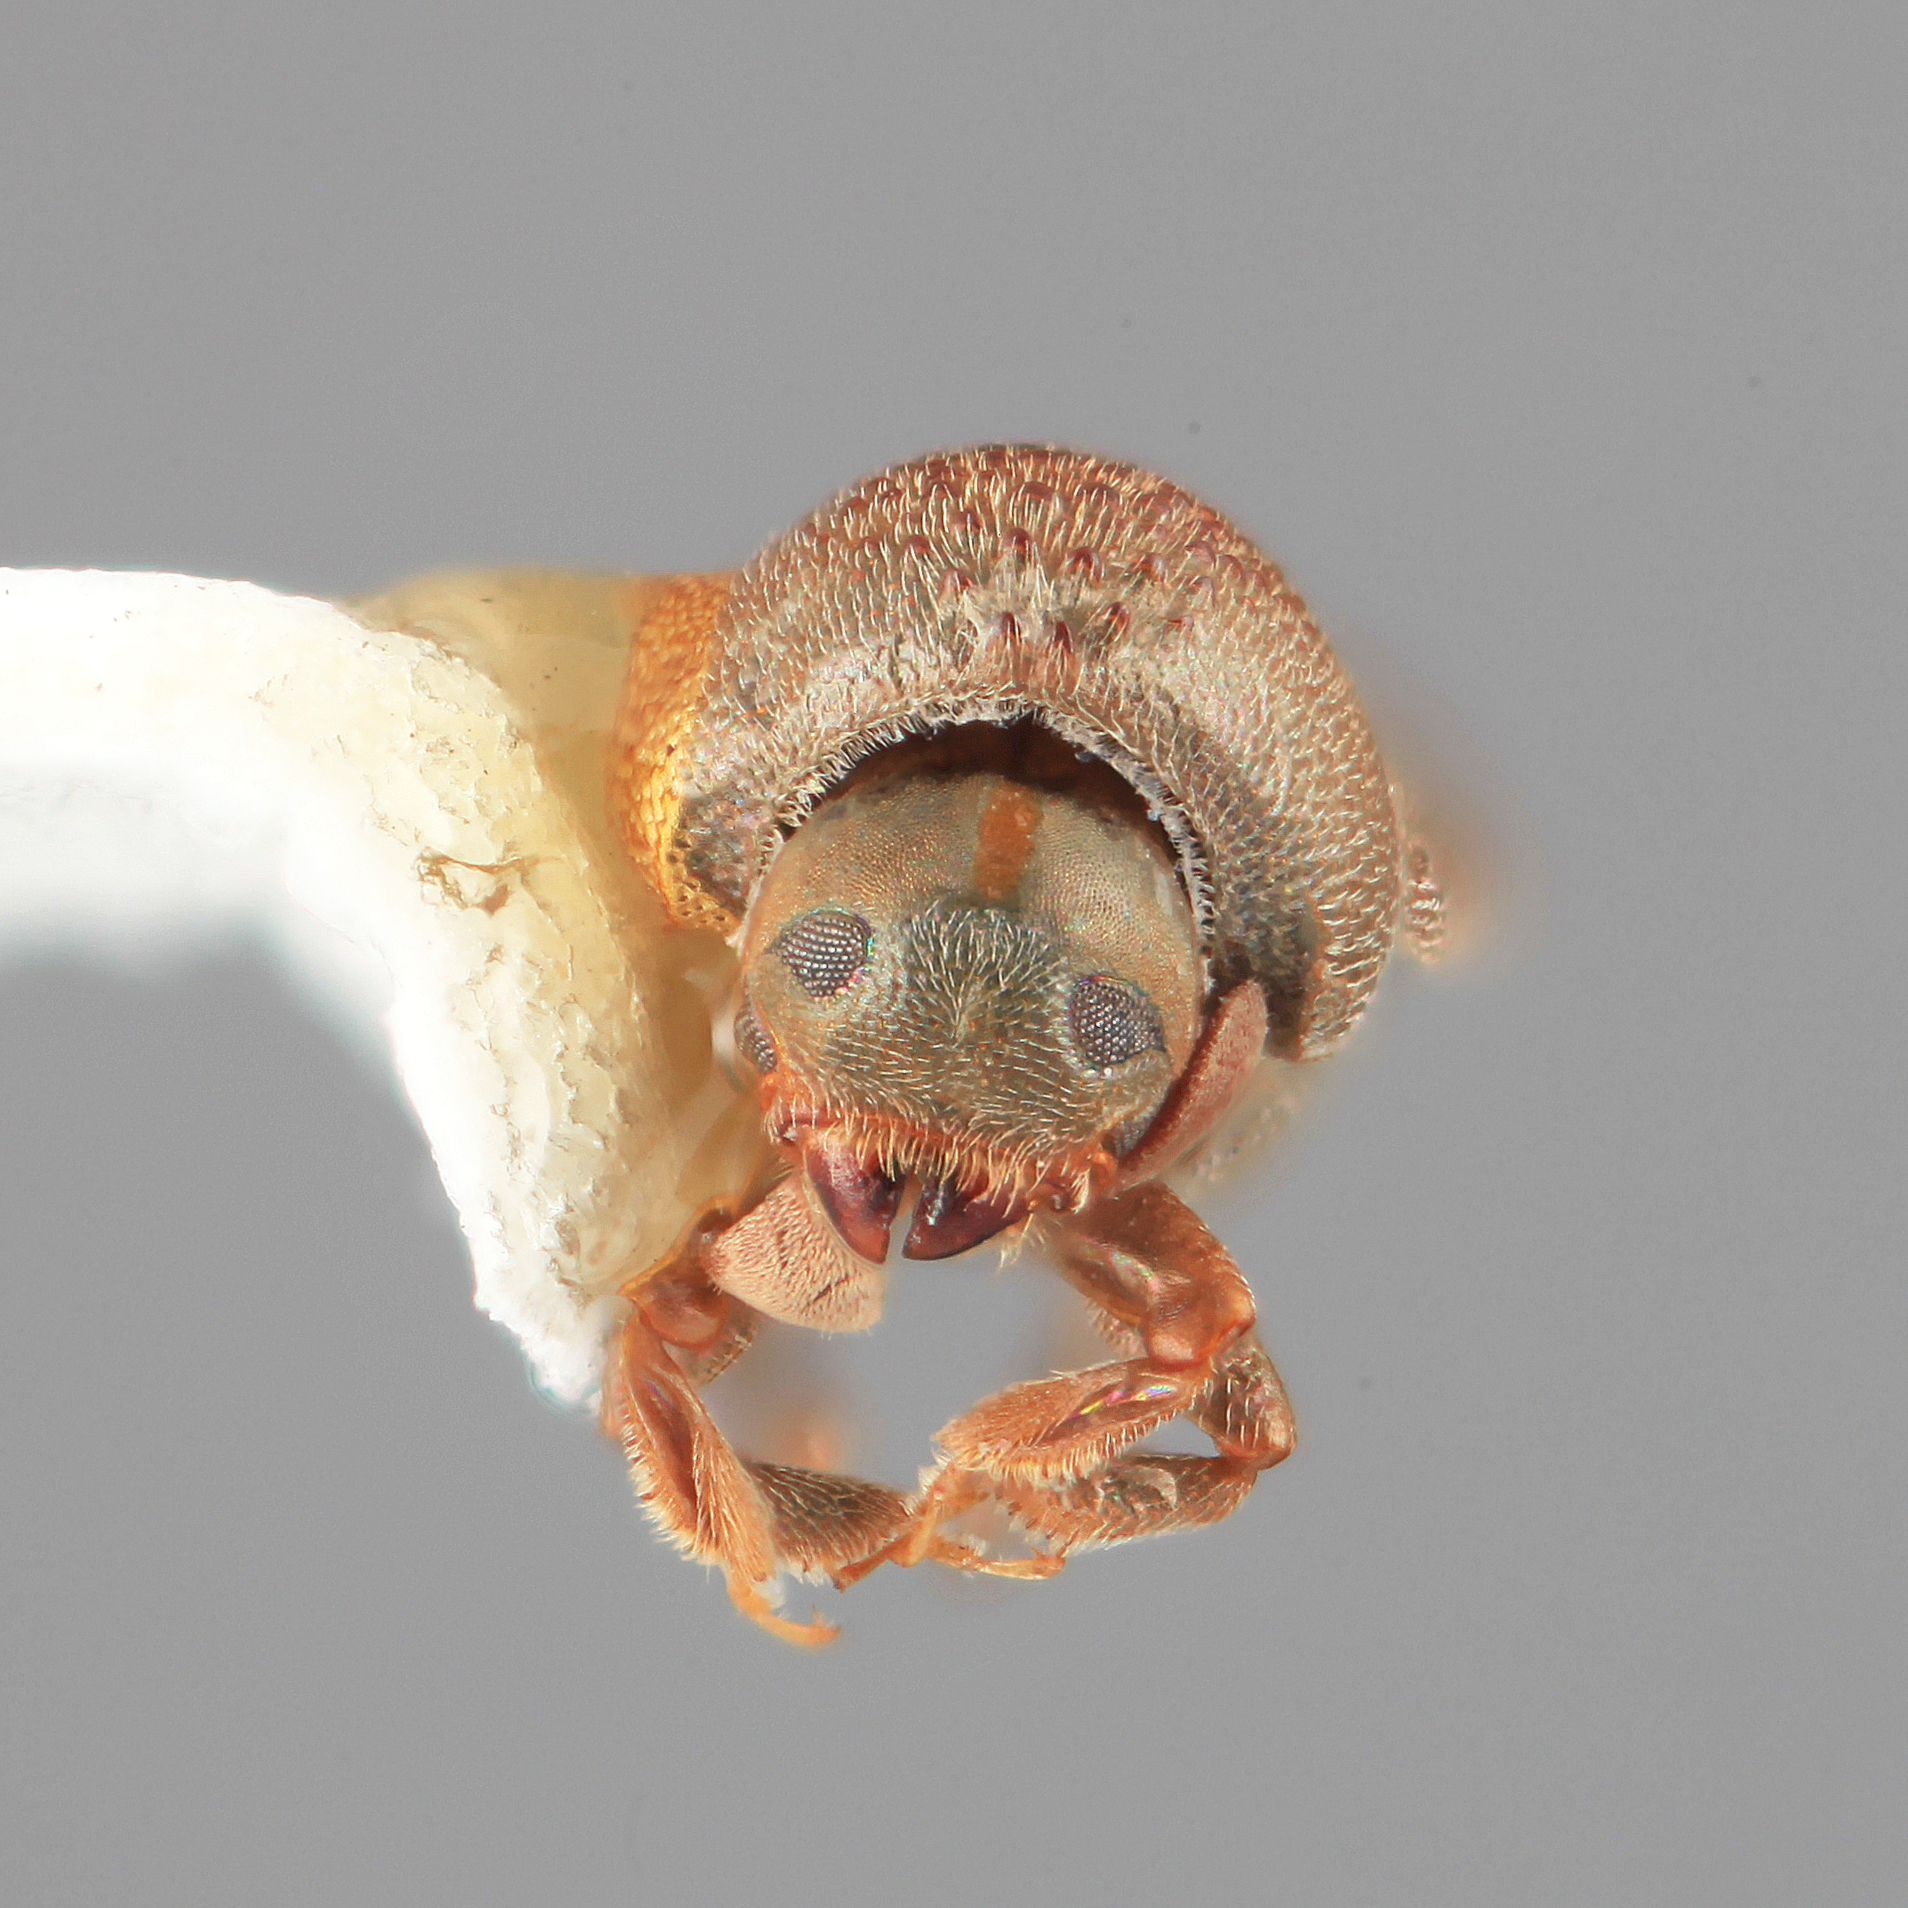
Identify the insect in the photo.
Scolytomimus rectus
